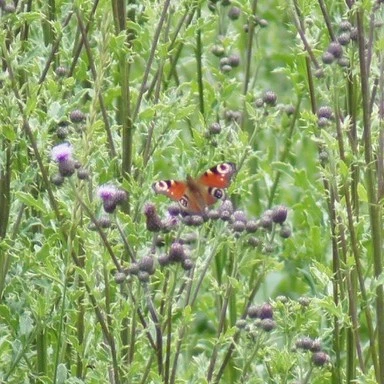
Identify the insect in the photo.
Aglais io
